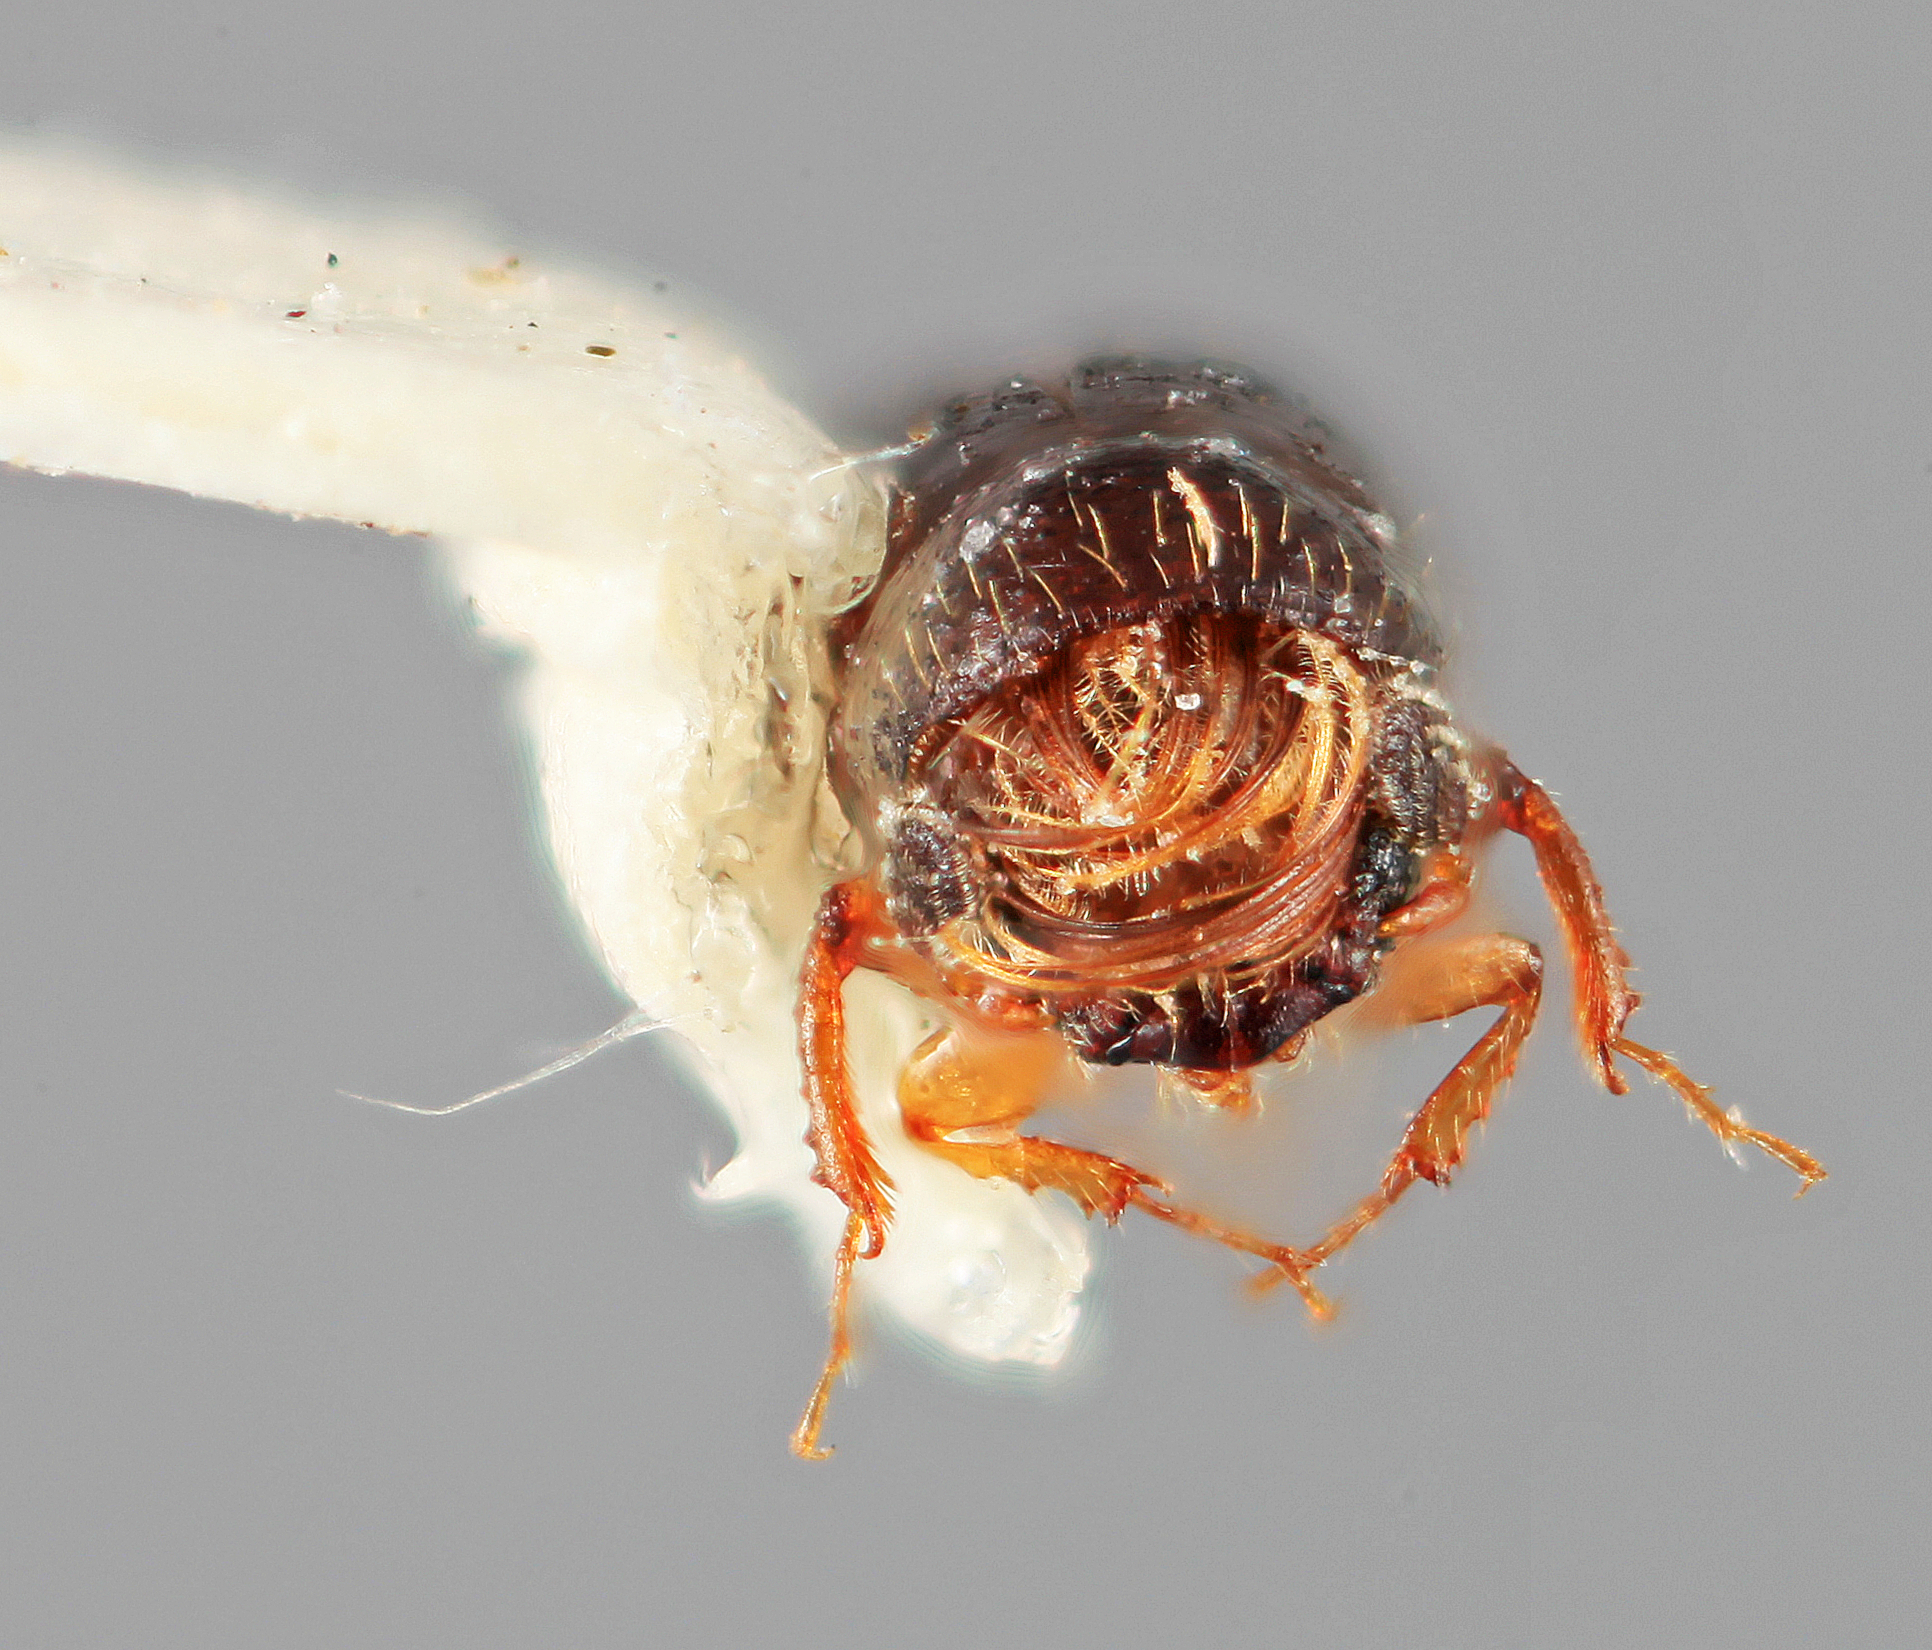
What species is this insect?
Gnathotrupes kirkendalli
